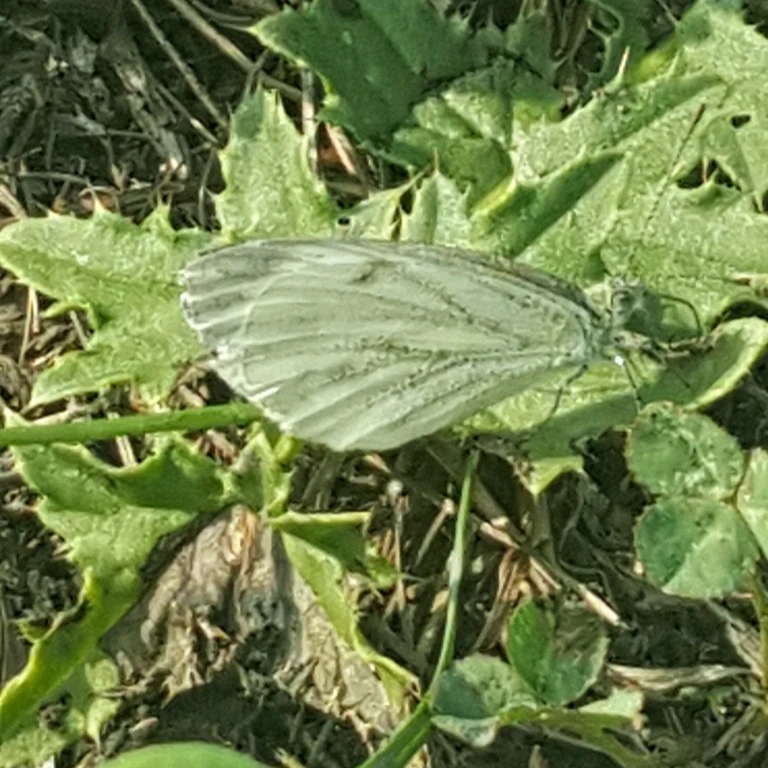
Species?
Pieris napi
